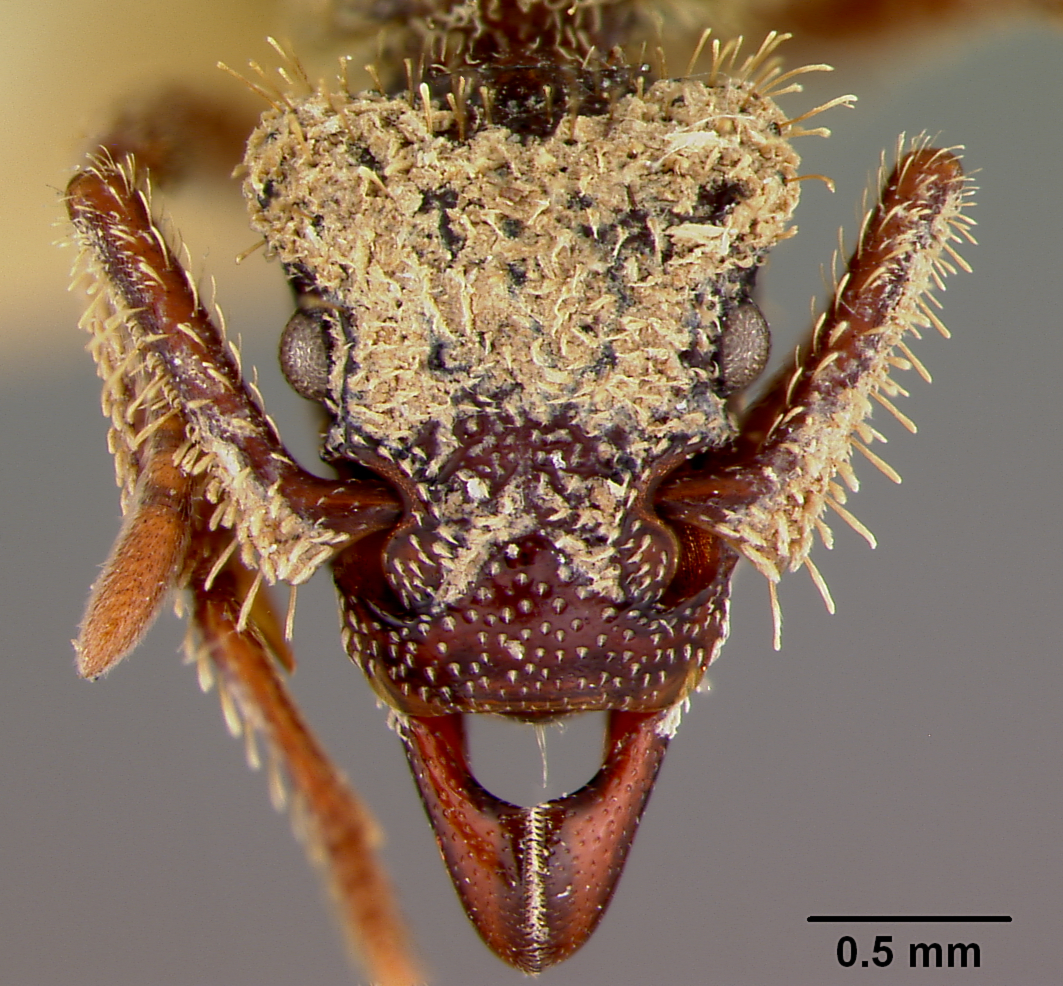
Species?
Basiceros manni
